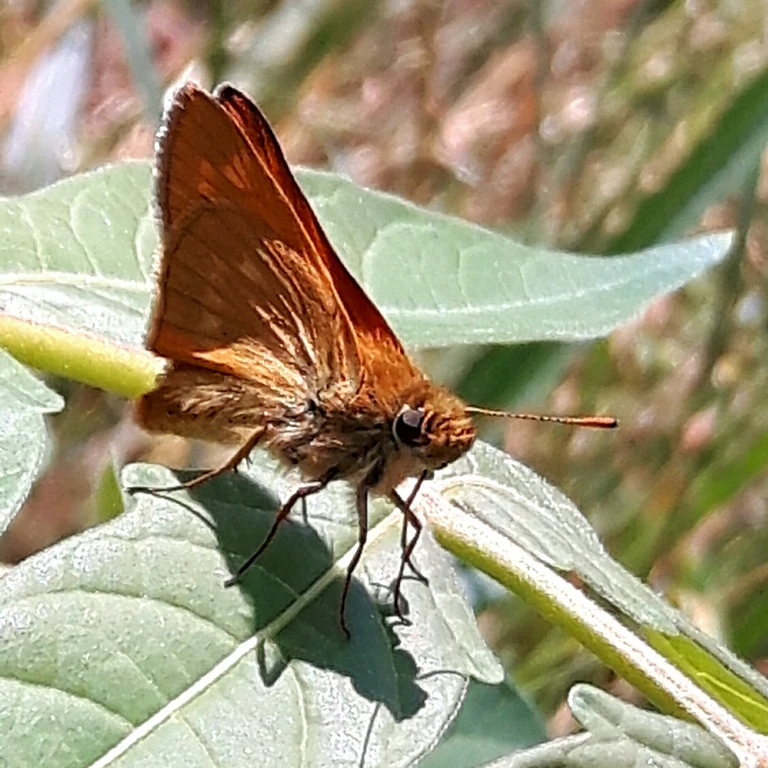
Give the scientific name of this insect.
Ochlodes sylvanus (also Ochlodes venata)
